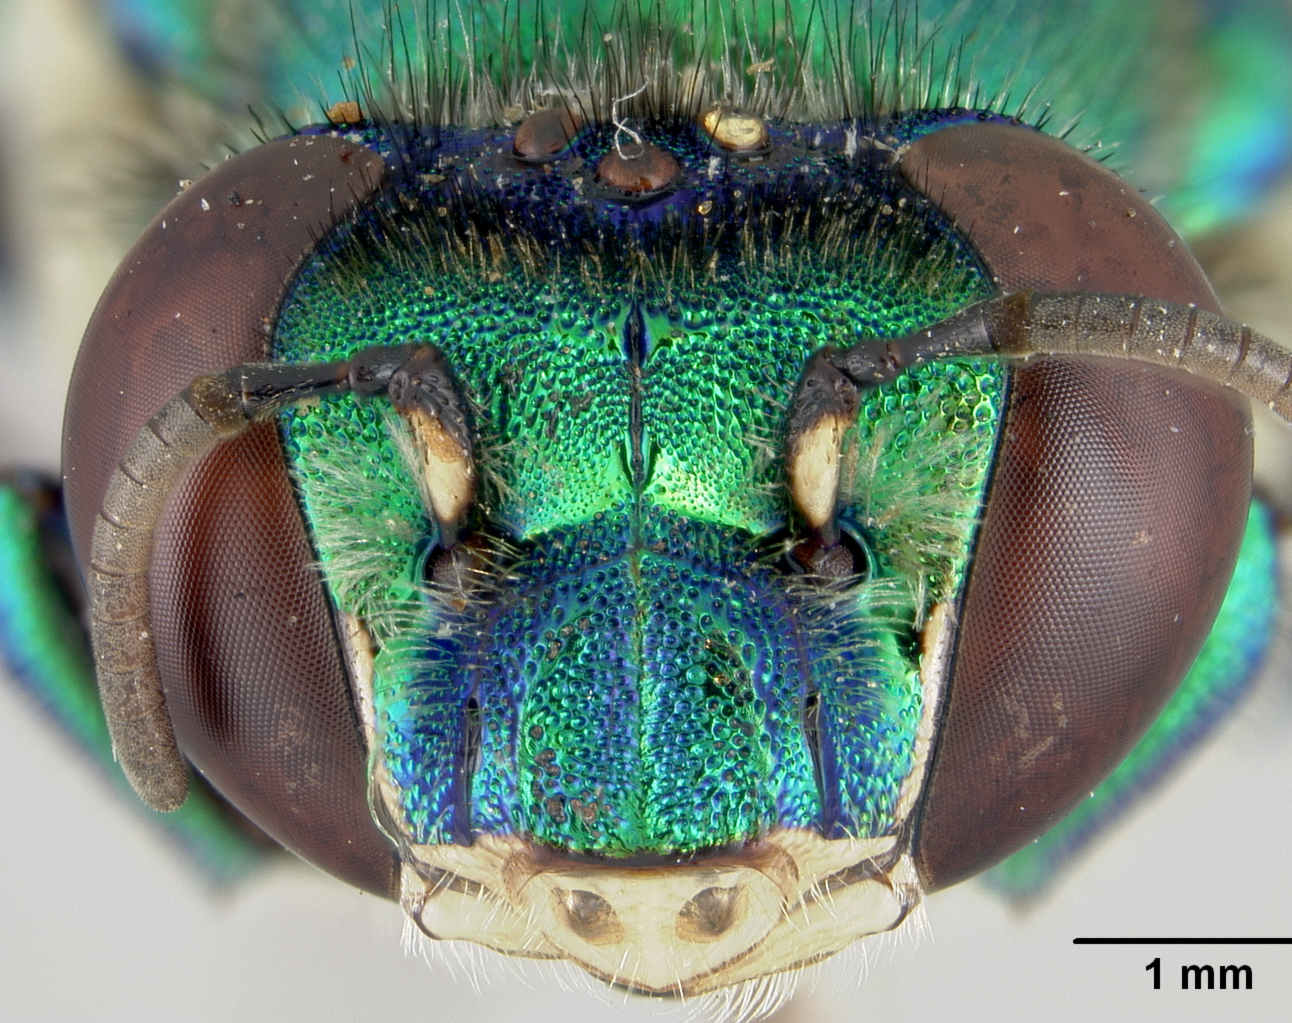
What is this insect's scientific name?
Euglossa modestior
